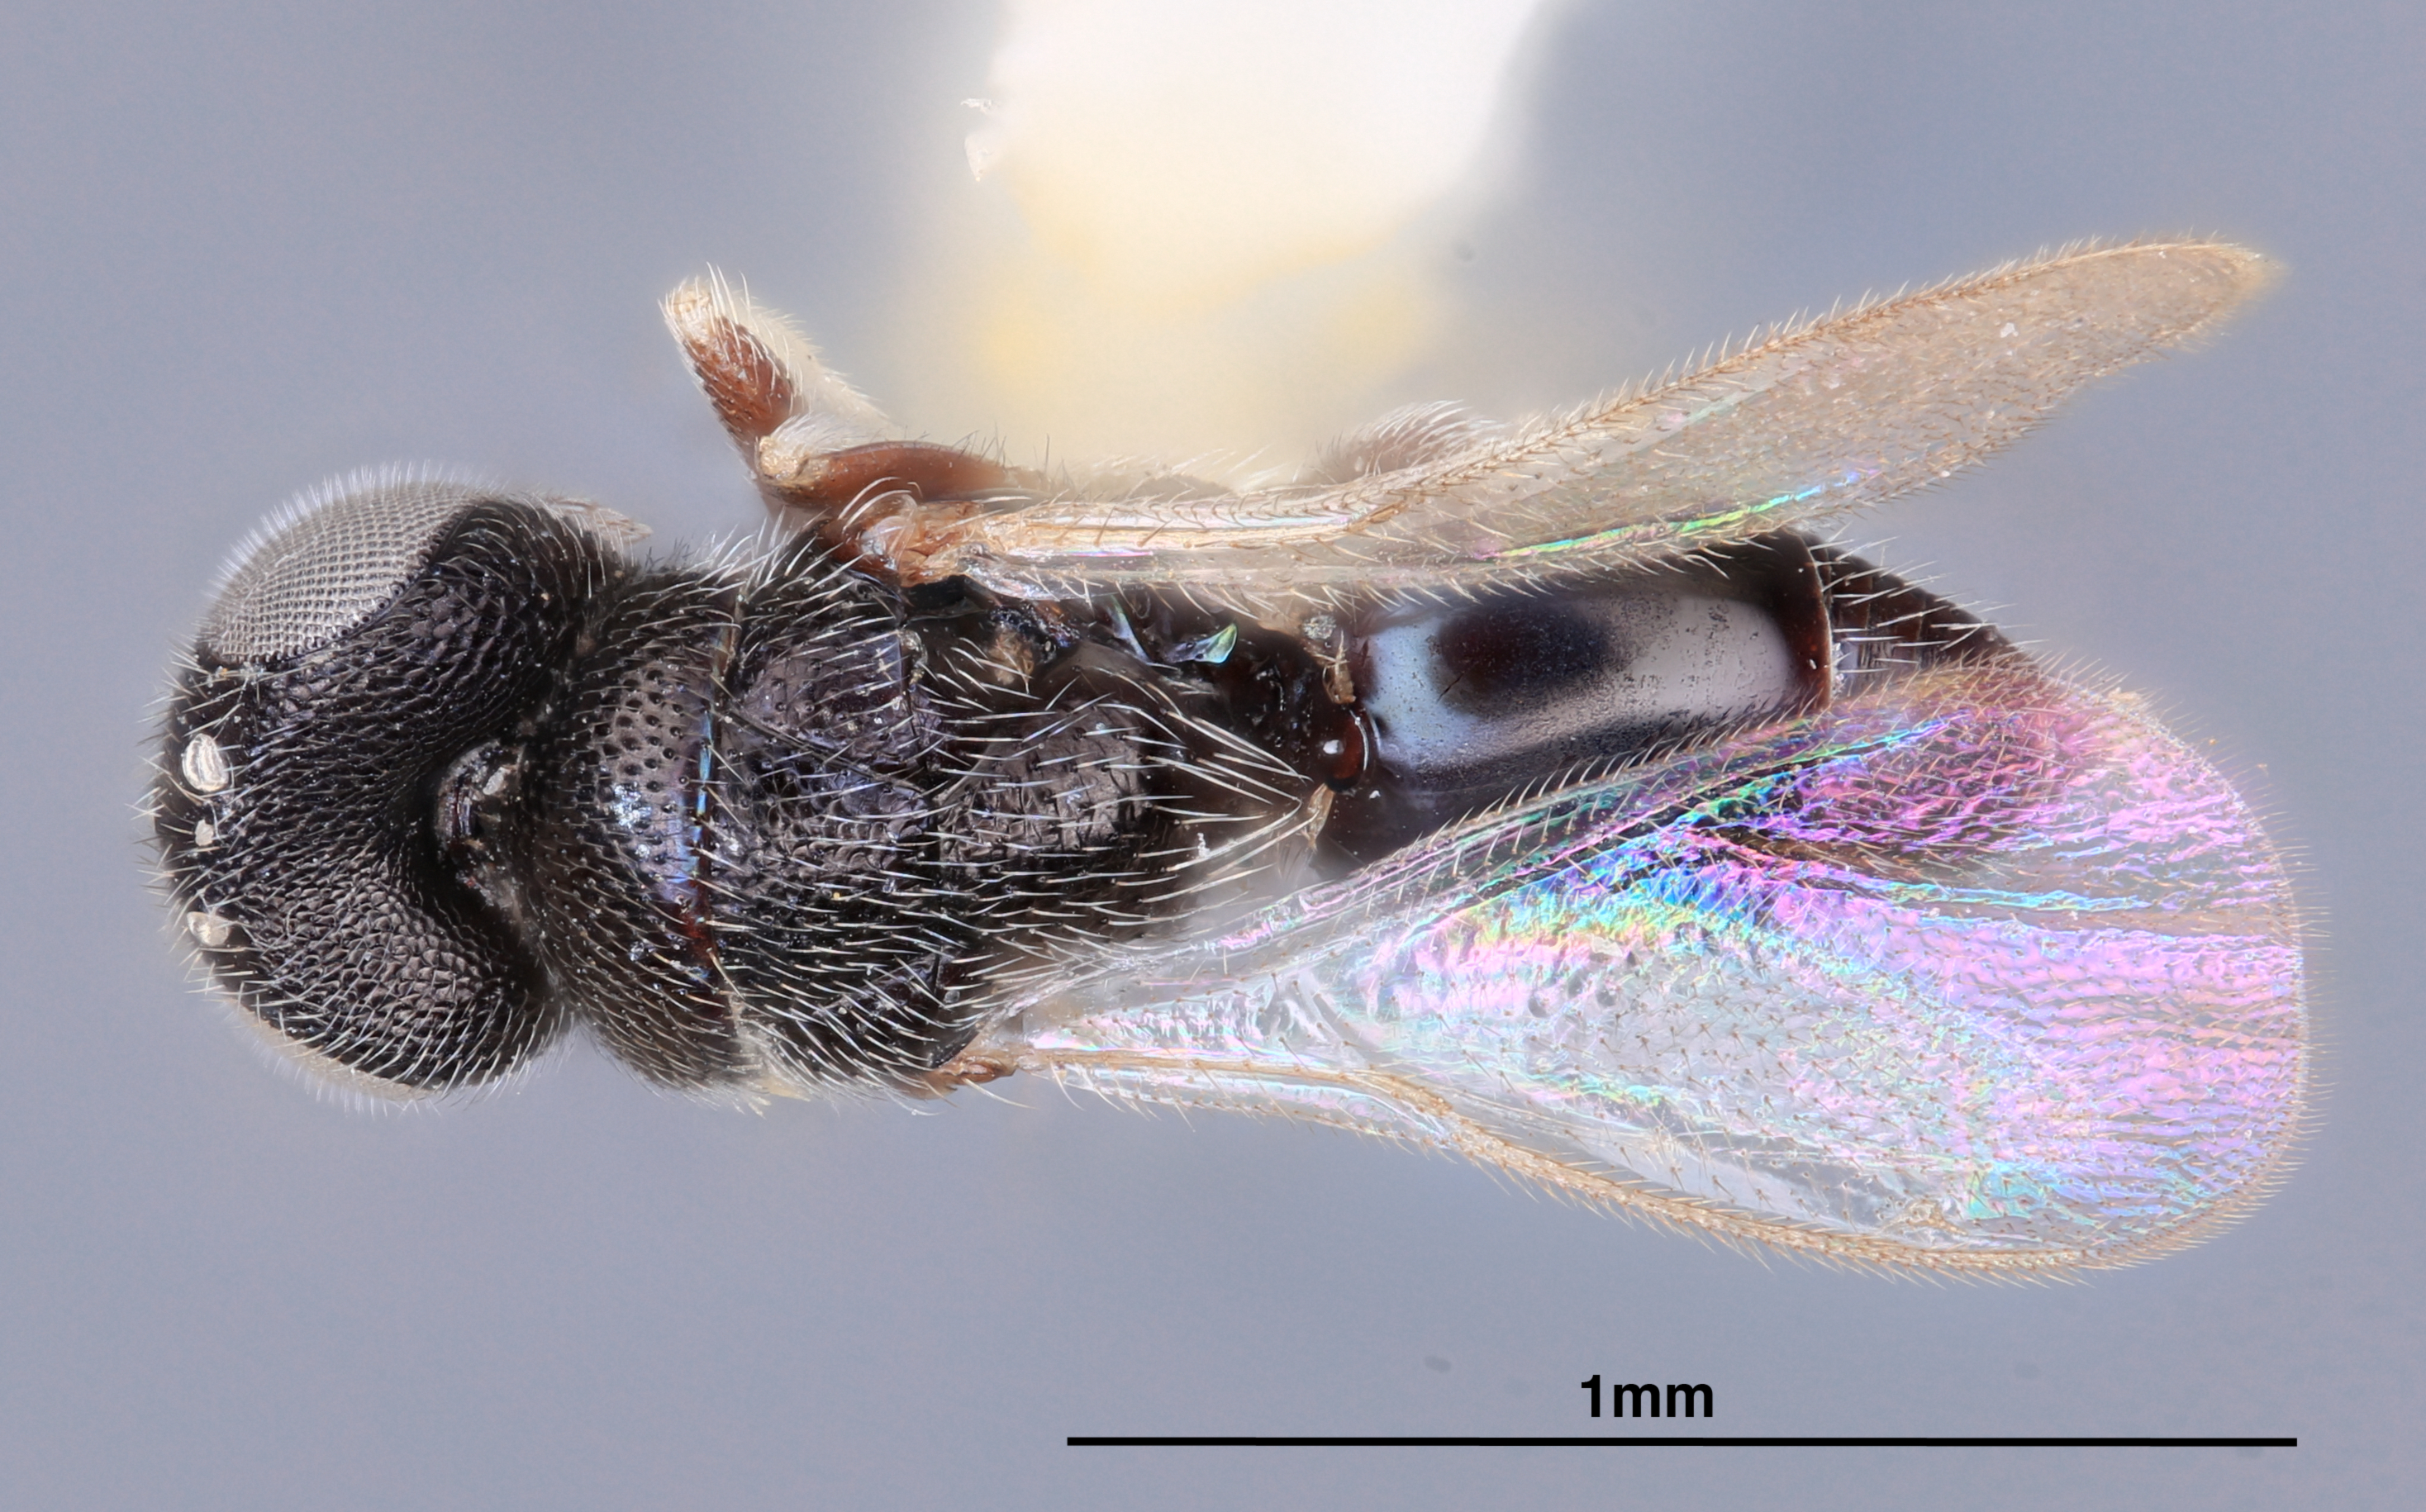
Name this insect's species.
Herbertia indica
